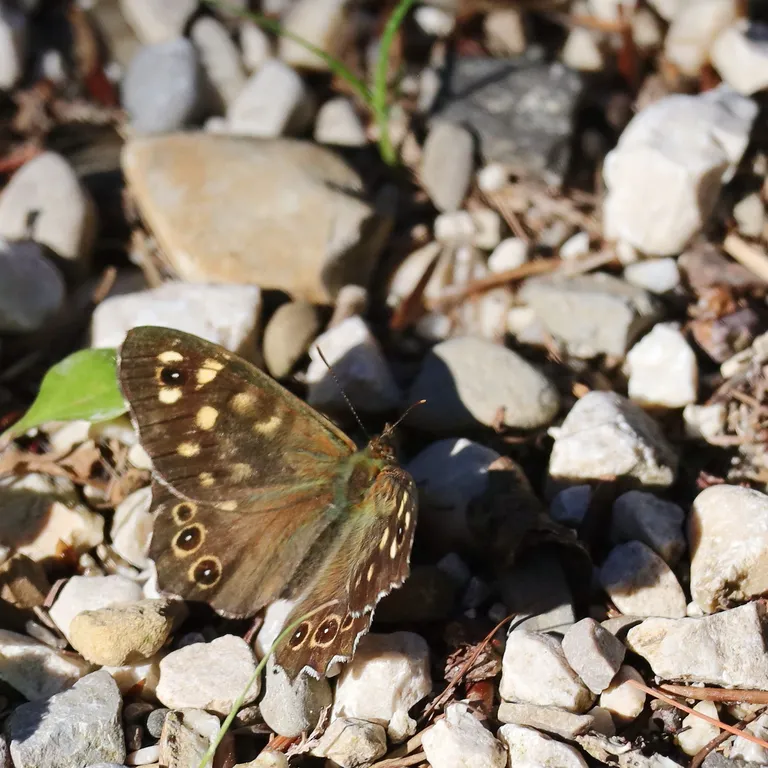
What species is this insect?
Pararge aegeria
